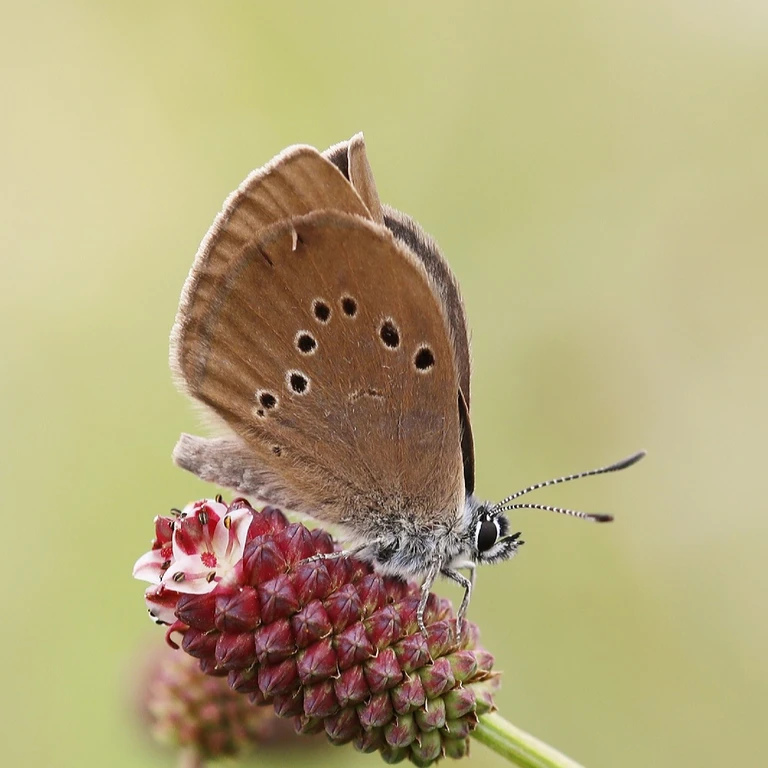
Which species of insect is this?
Phengaris nausithous (also Maculinea nausithous)
